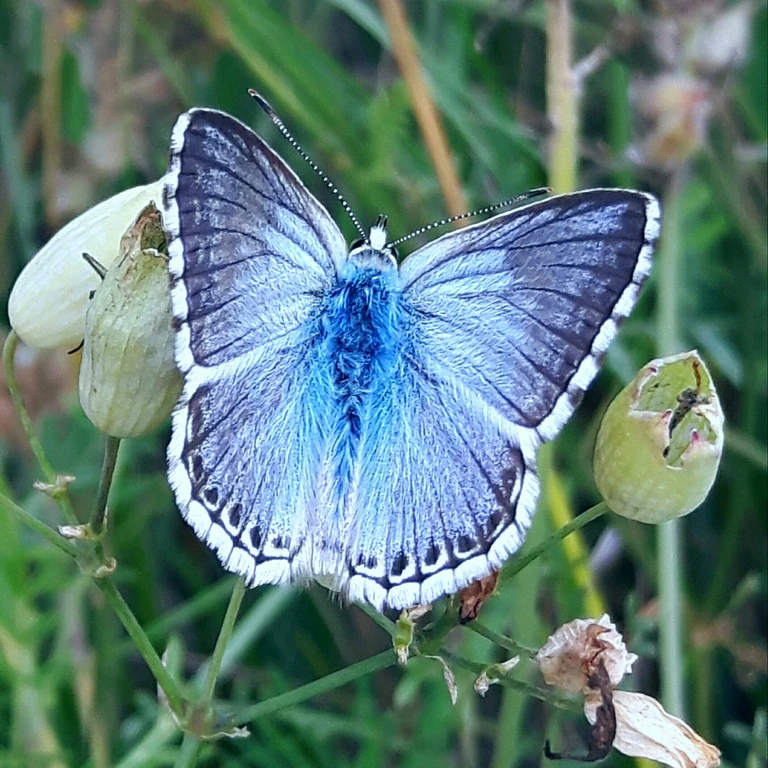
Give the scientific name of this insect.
Lysandra coridon
